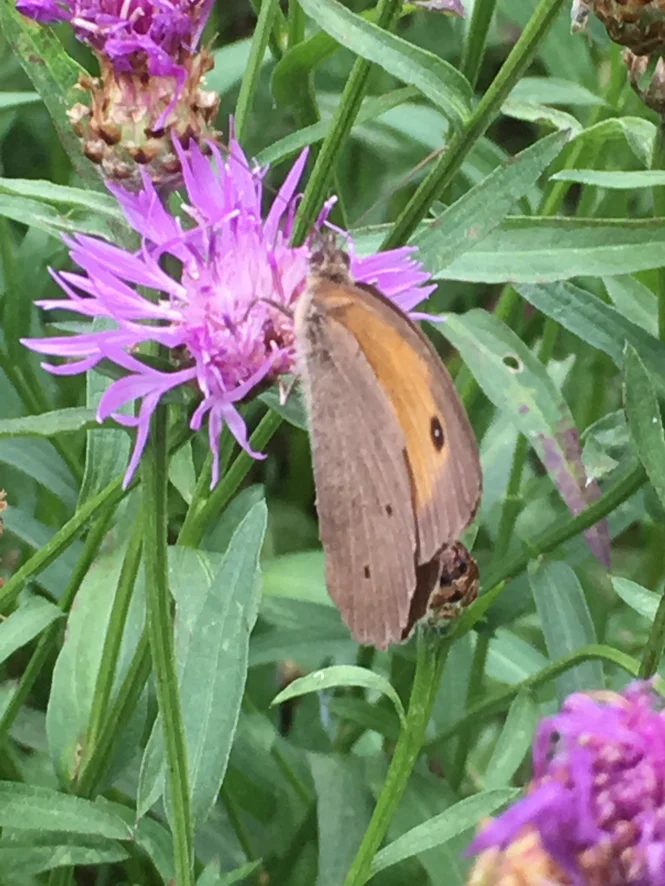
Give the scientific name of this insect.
Maniola jurtina
